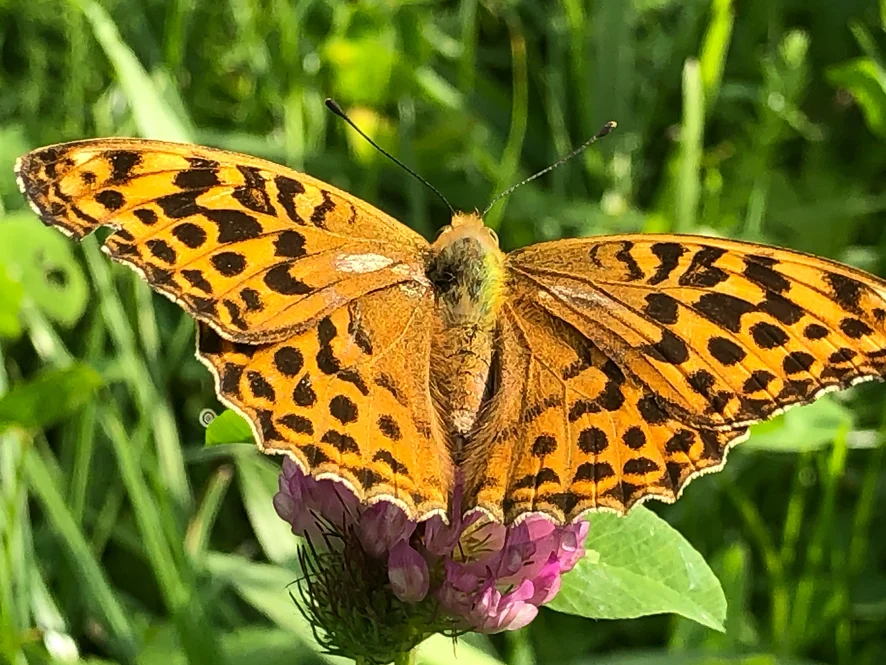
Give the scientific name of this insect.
Argynnis paphia
